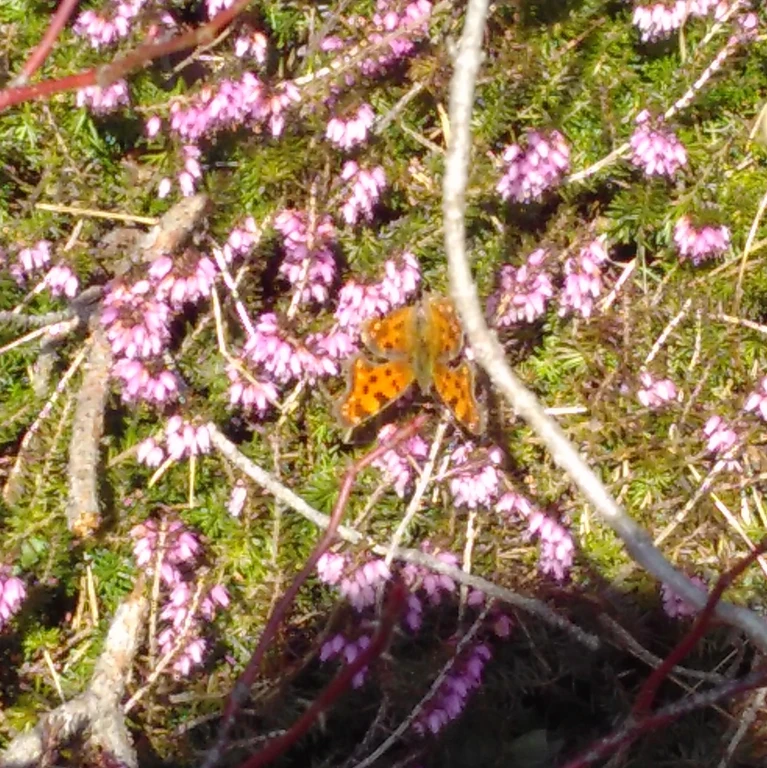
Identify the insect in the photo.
Polygonia c-album
